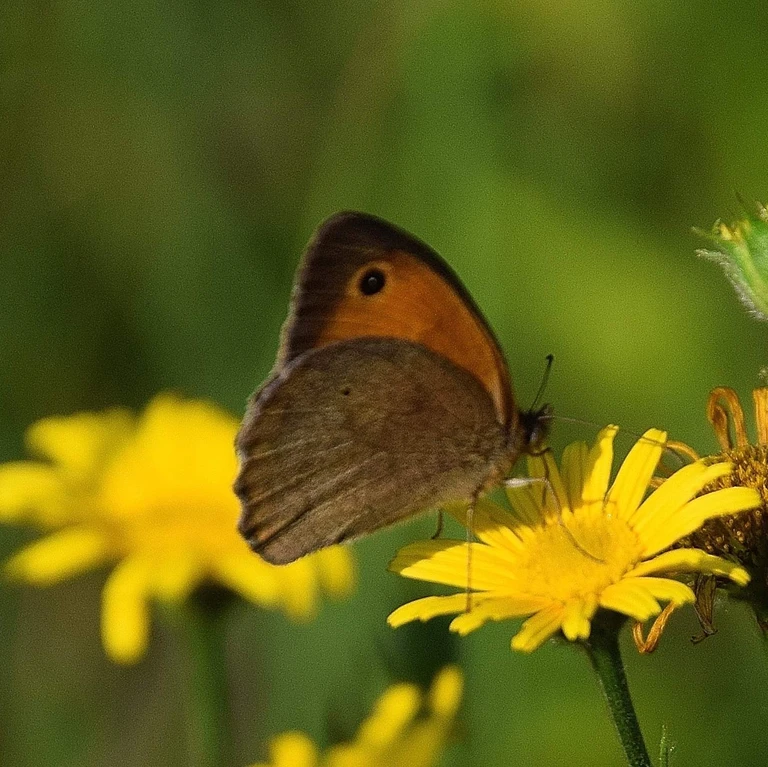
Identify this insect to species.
Maniola jurtina
